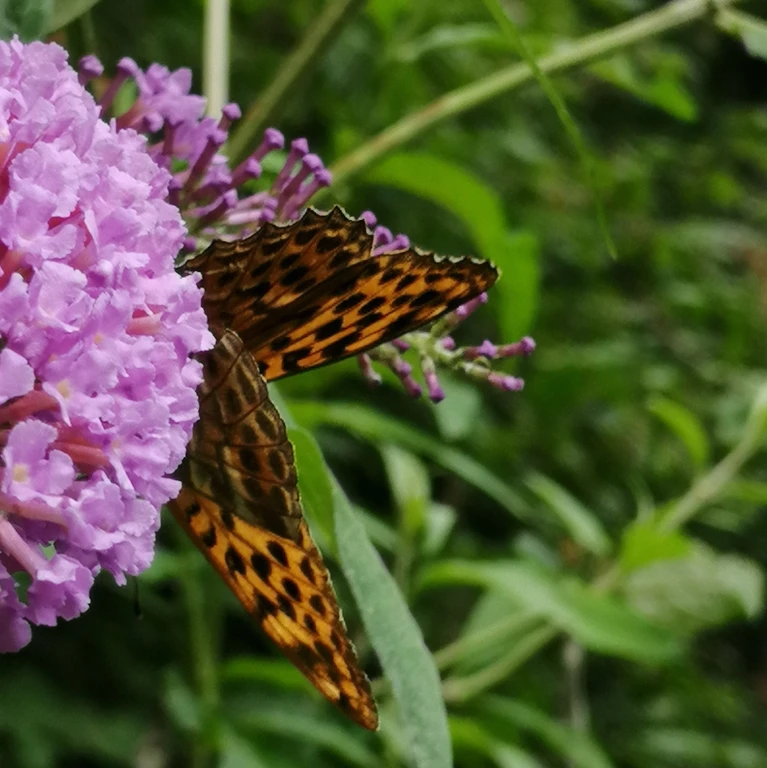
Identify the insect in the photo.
Argynnis paphia
